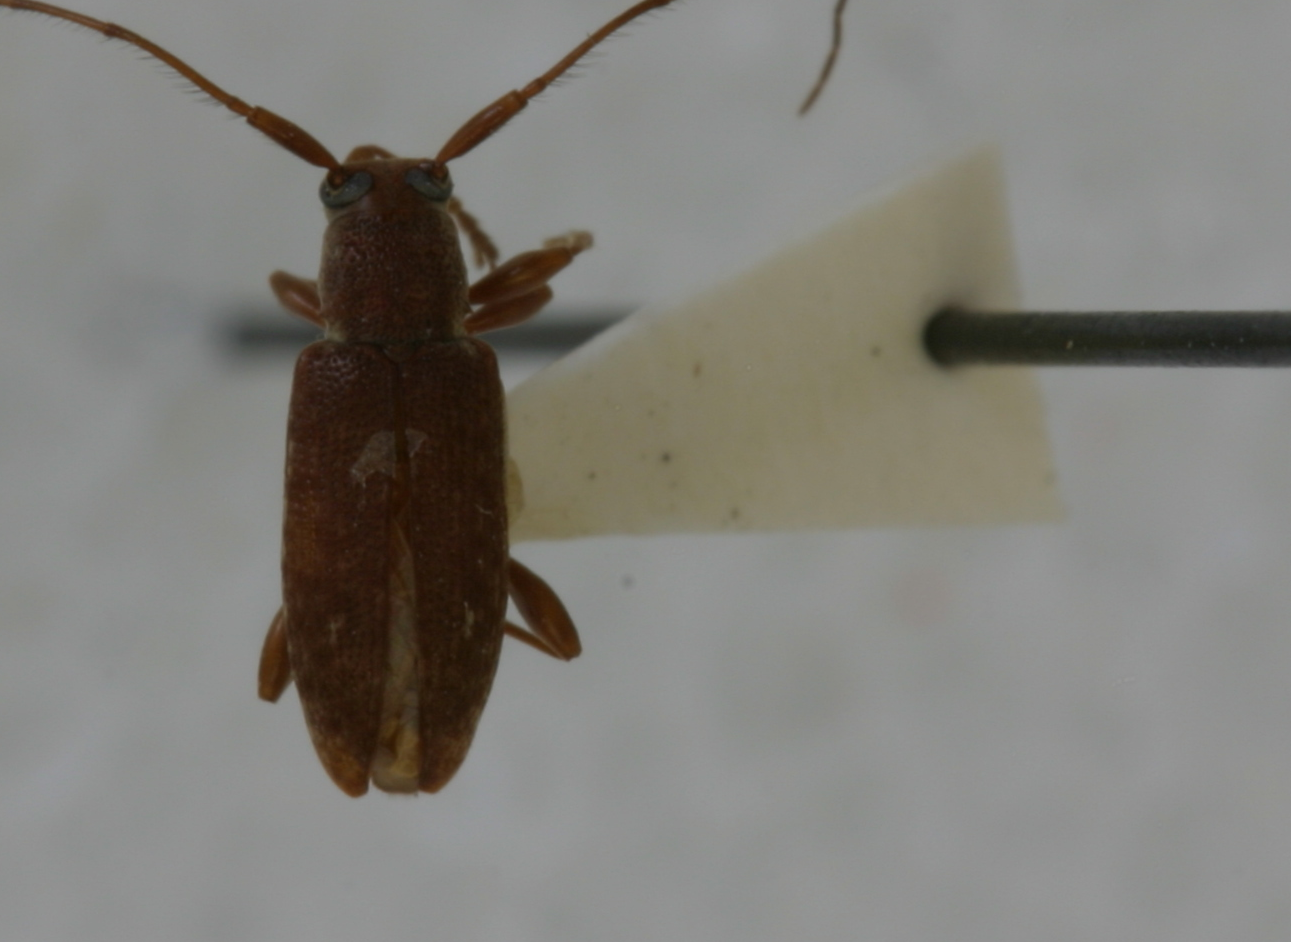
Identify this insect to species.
Miaena subglabra (also Nonymoides subglabrus)
